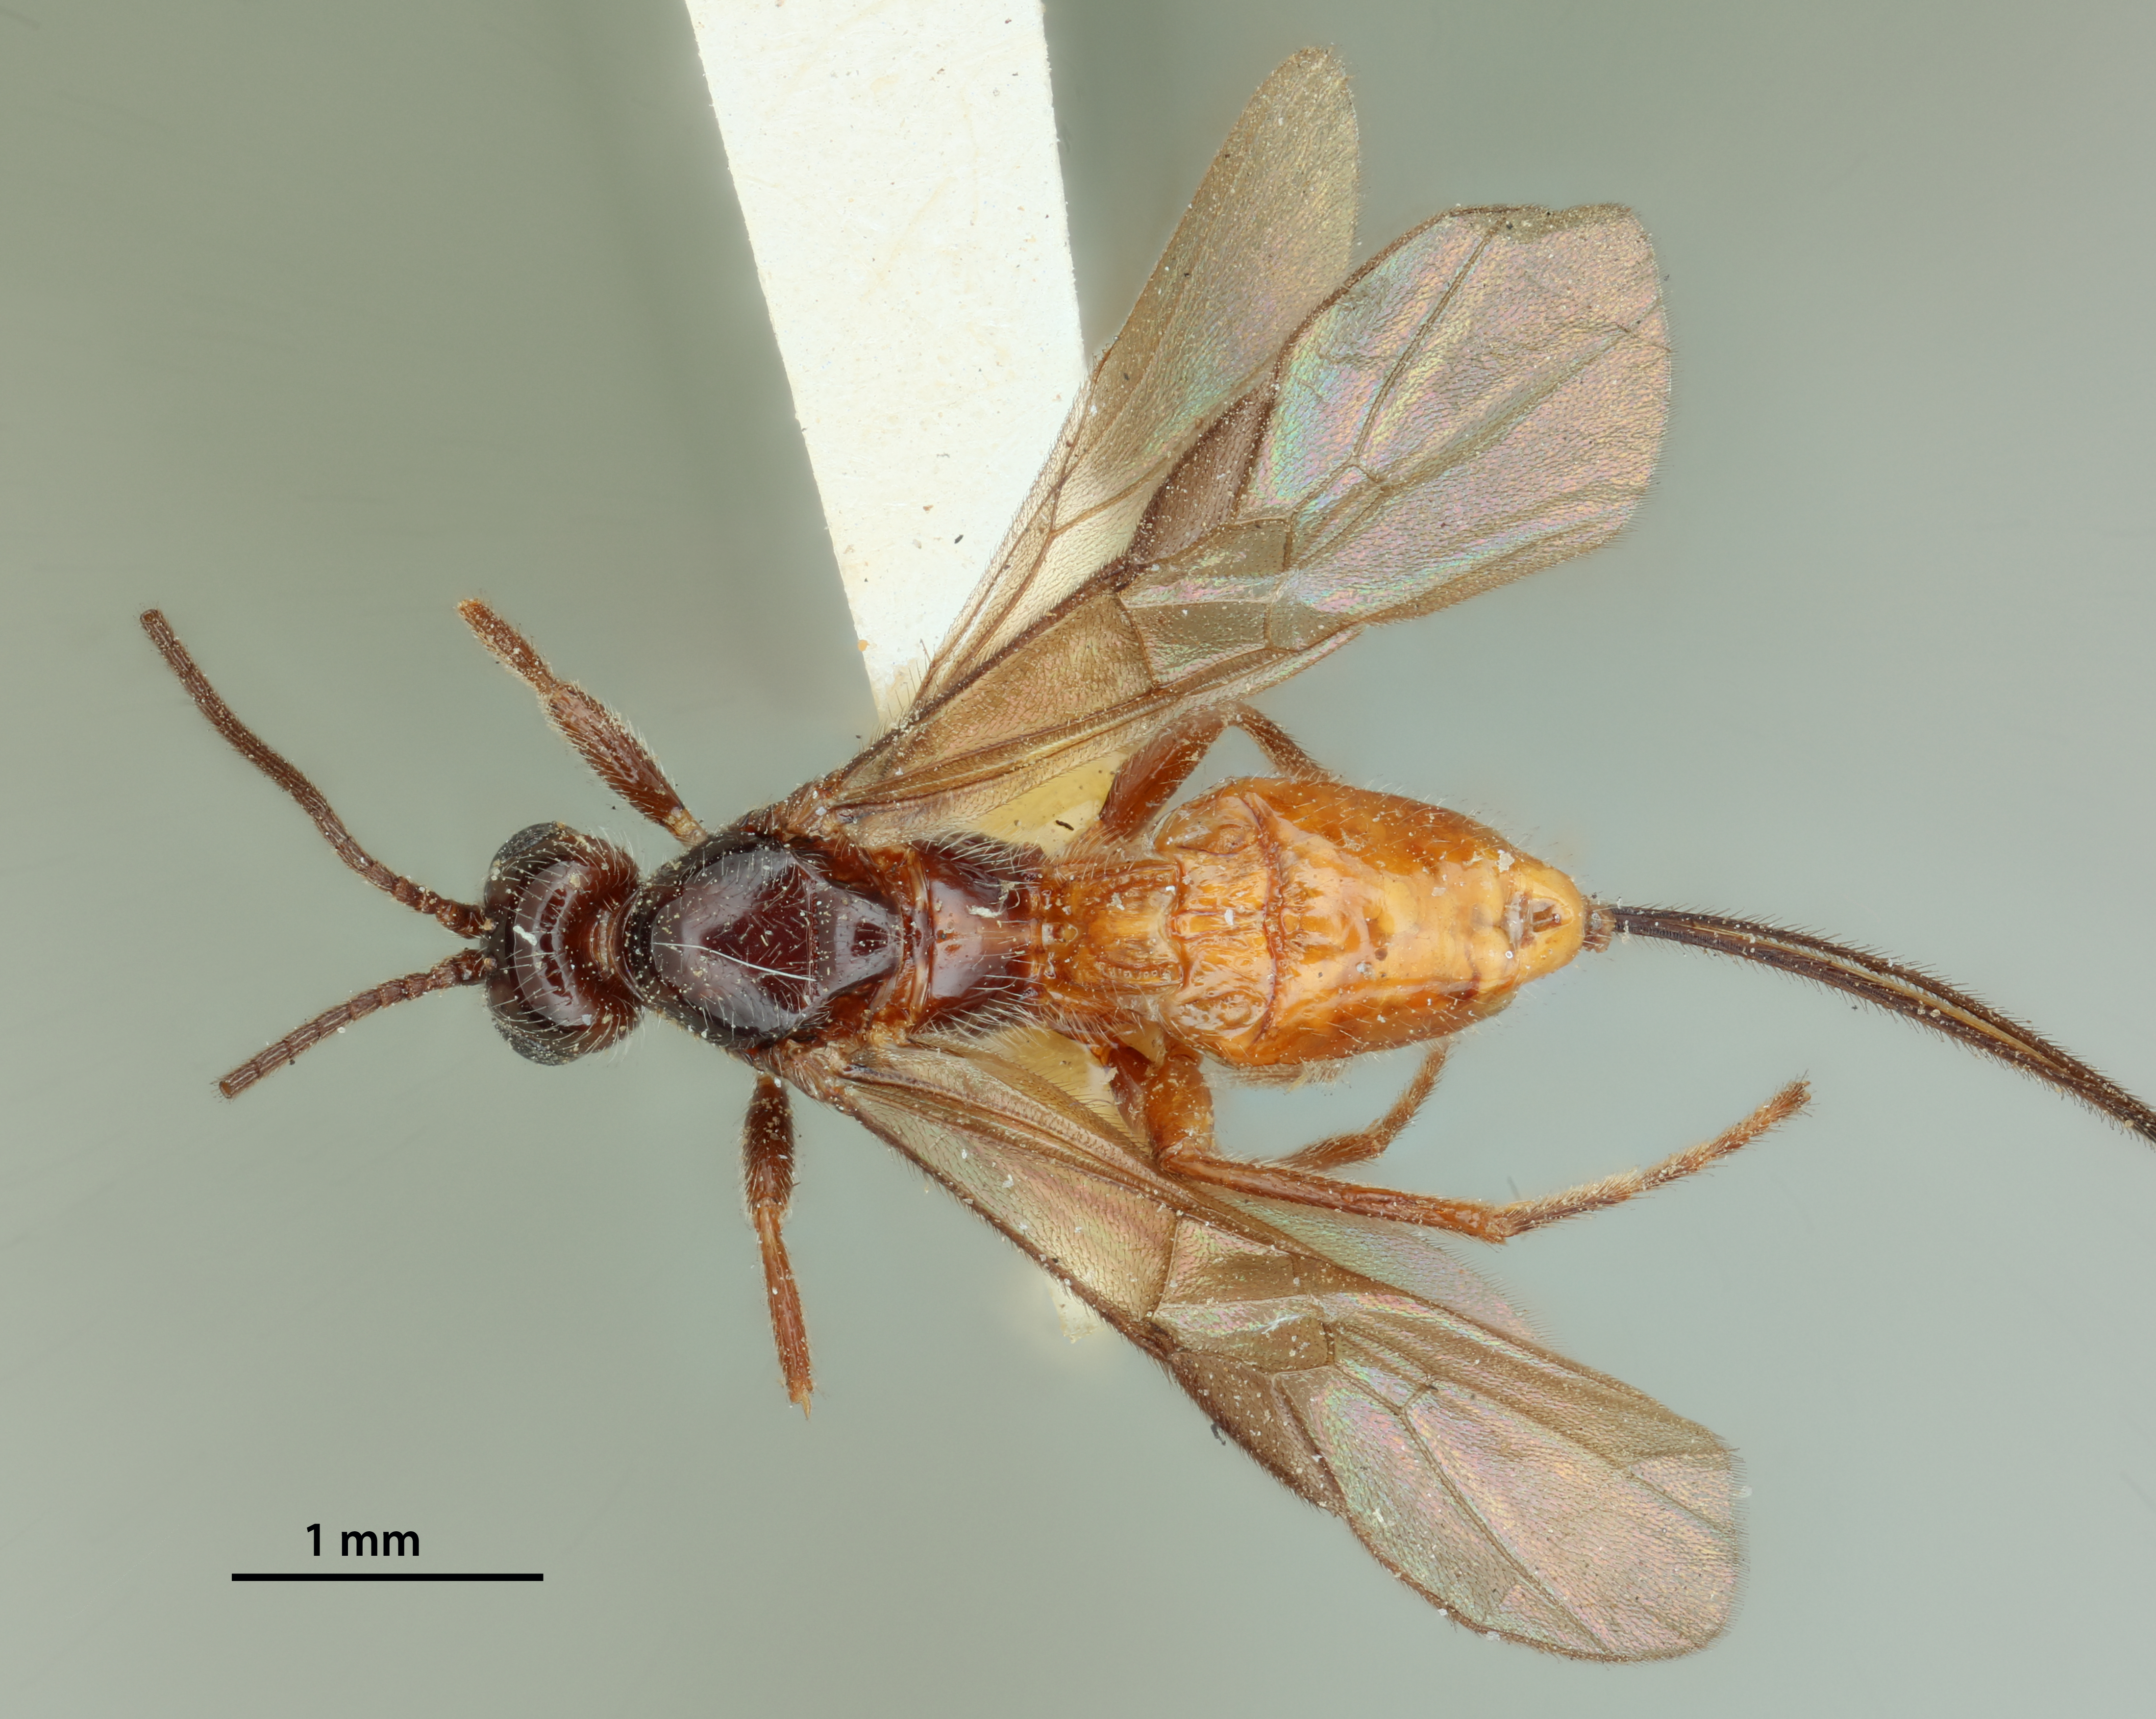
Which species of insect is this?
Coccliodes pissodis
